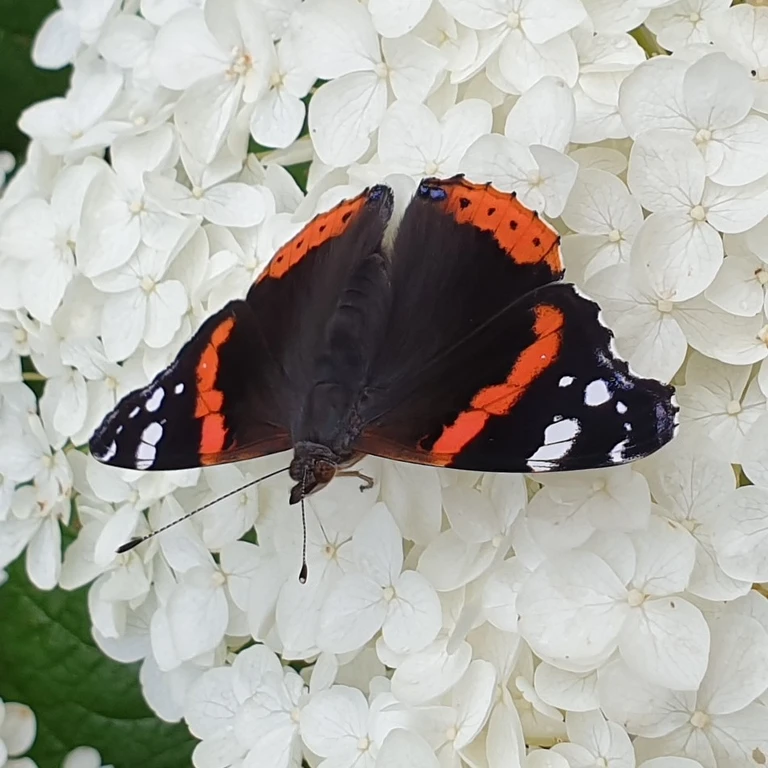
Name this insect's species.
Vanessa atalanta
